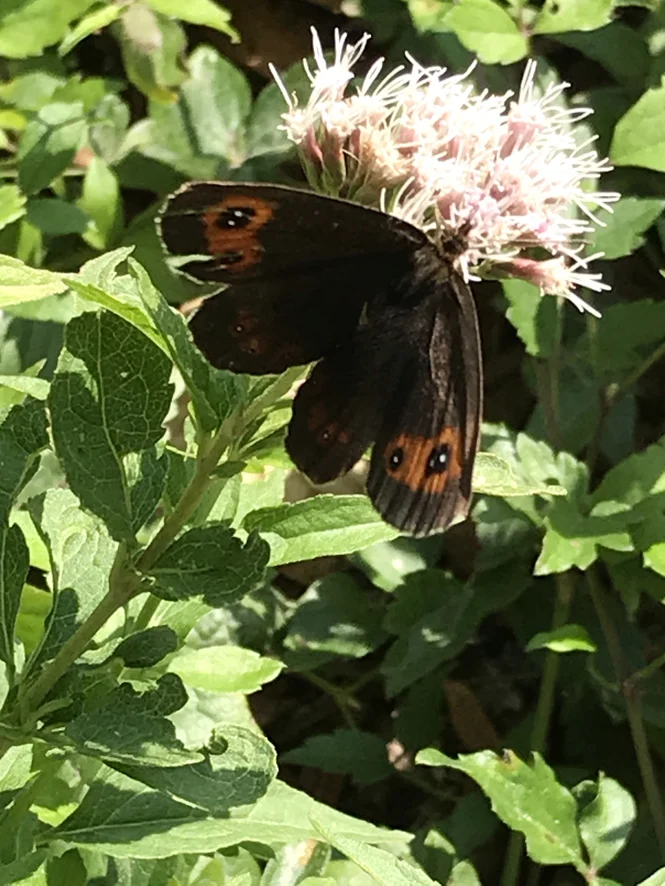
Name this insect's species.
Erebia aethiops
